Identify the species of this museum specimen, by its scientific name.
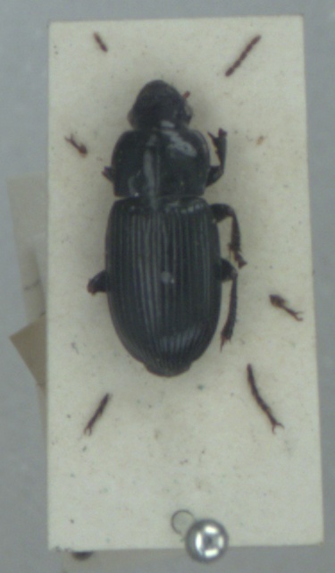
Harpalus rufipalpis
